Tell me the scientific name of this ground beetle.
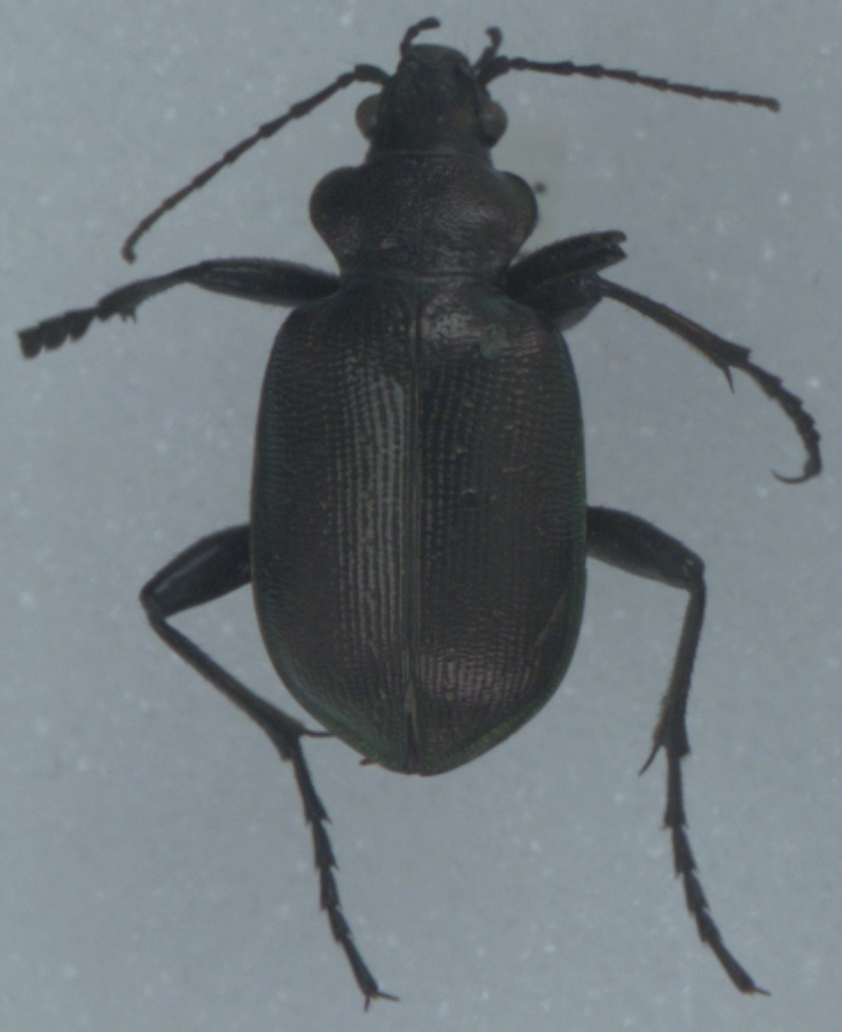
Calosoma inquisitor
